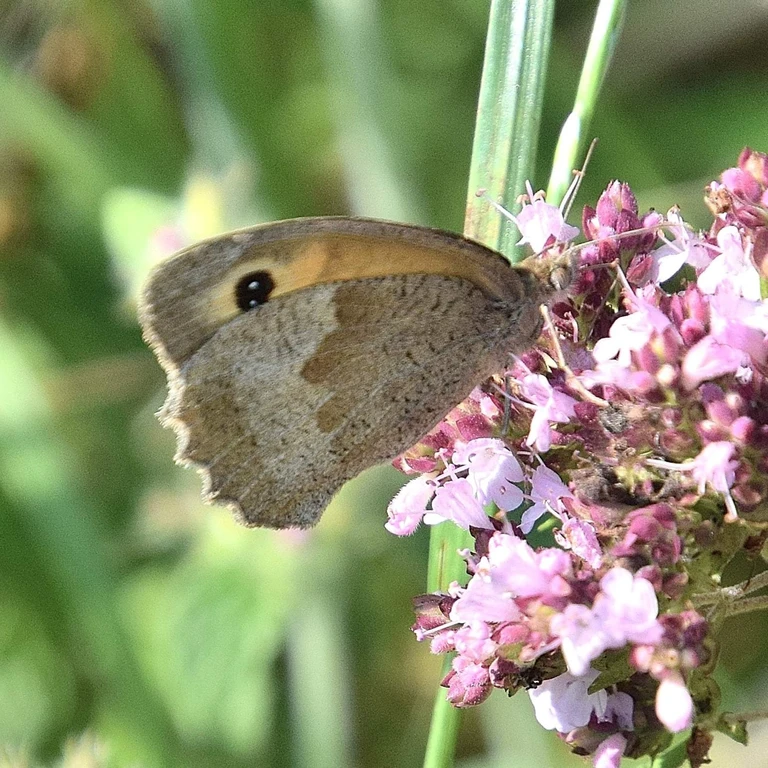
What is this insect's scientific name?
Maniola jurtina
